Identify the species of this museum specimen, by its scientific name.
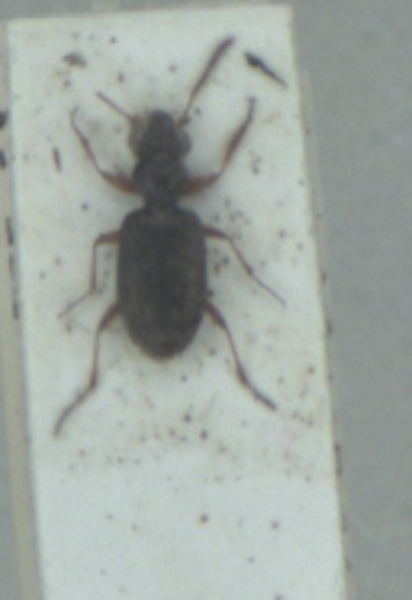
Asaphidion stierlini
